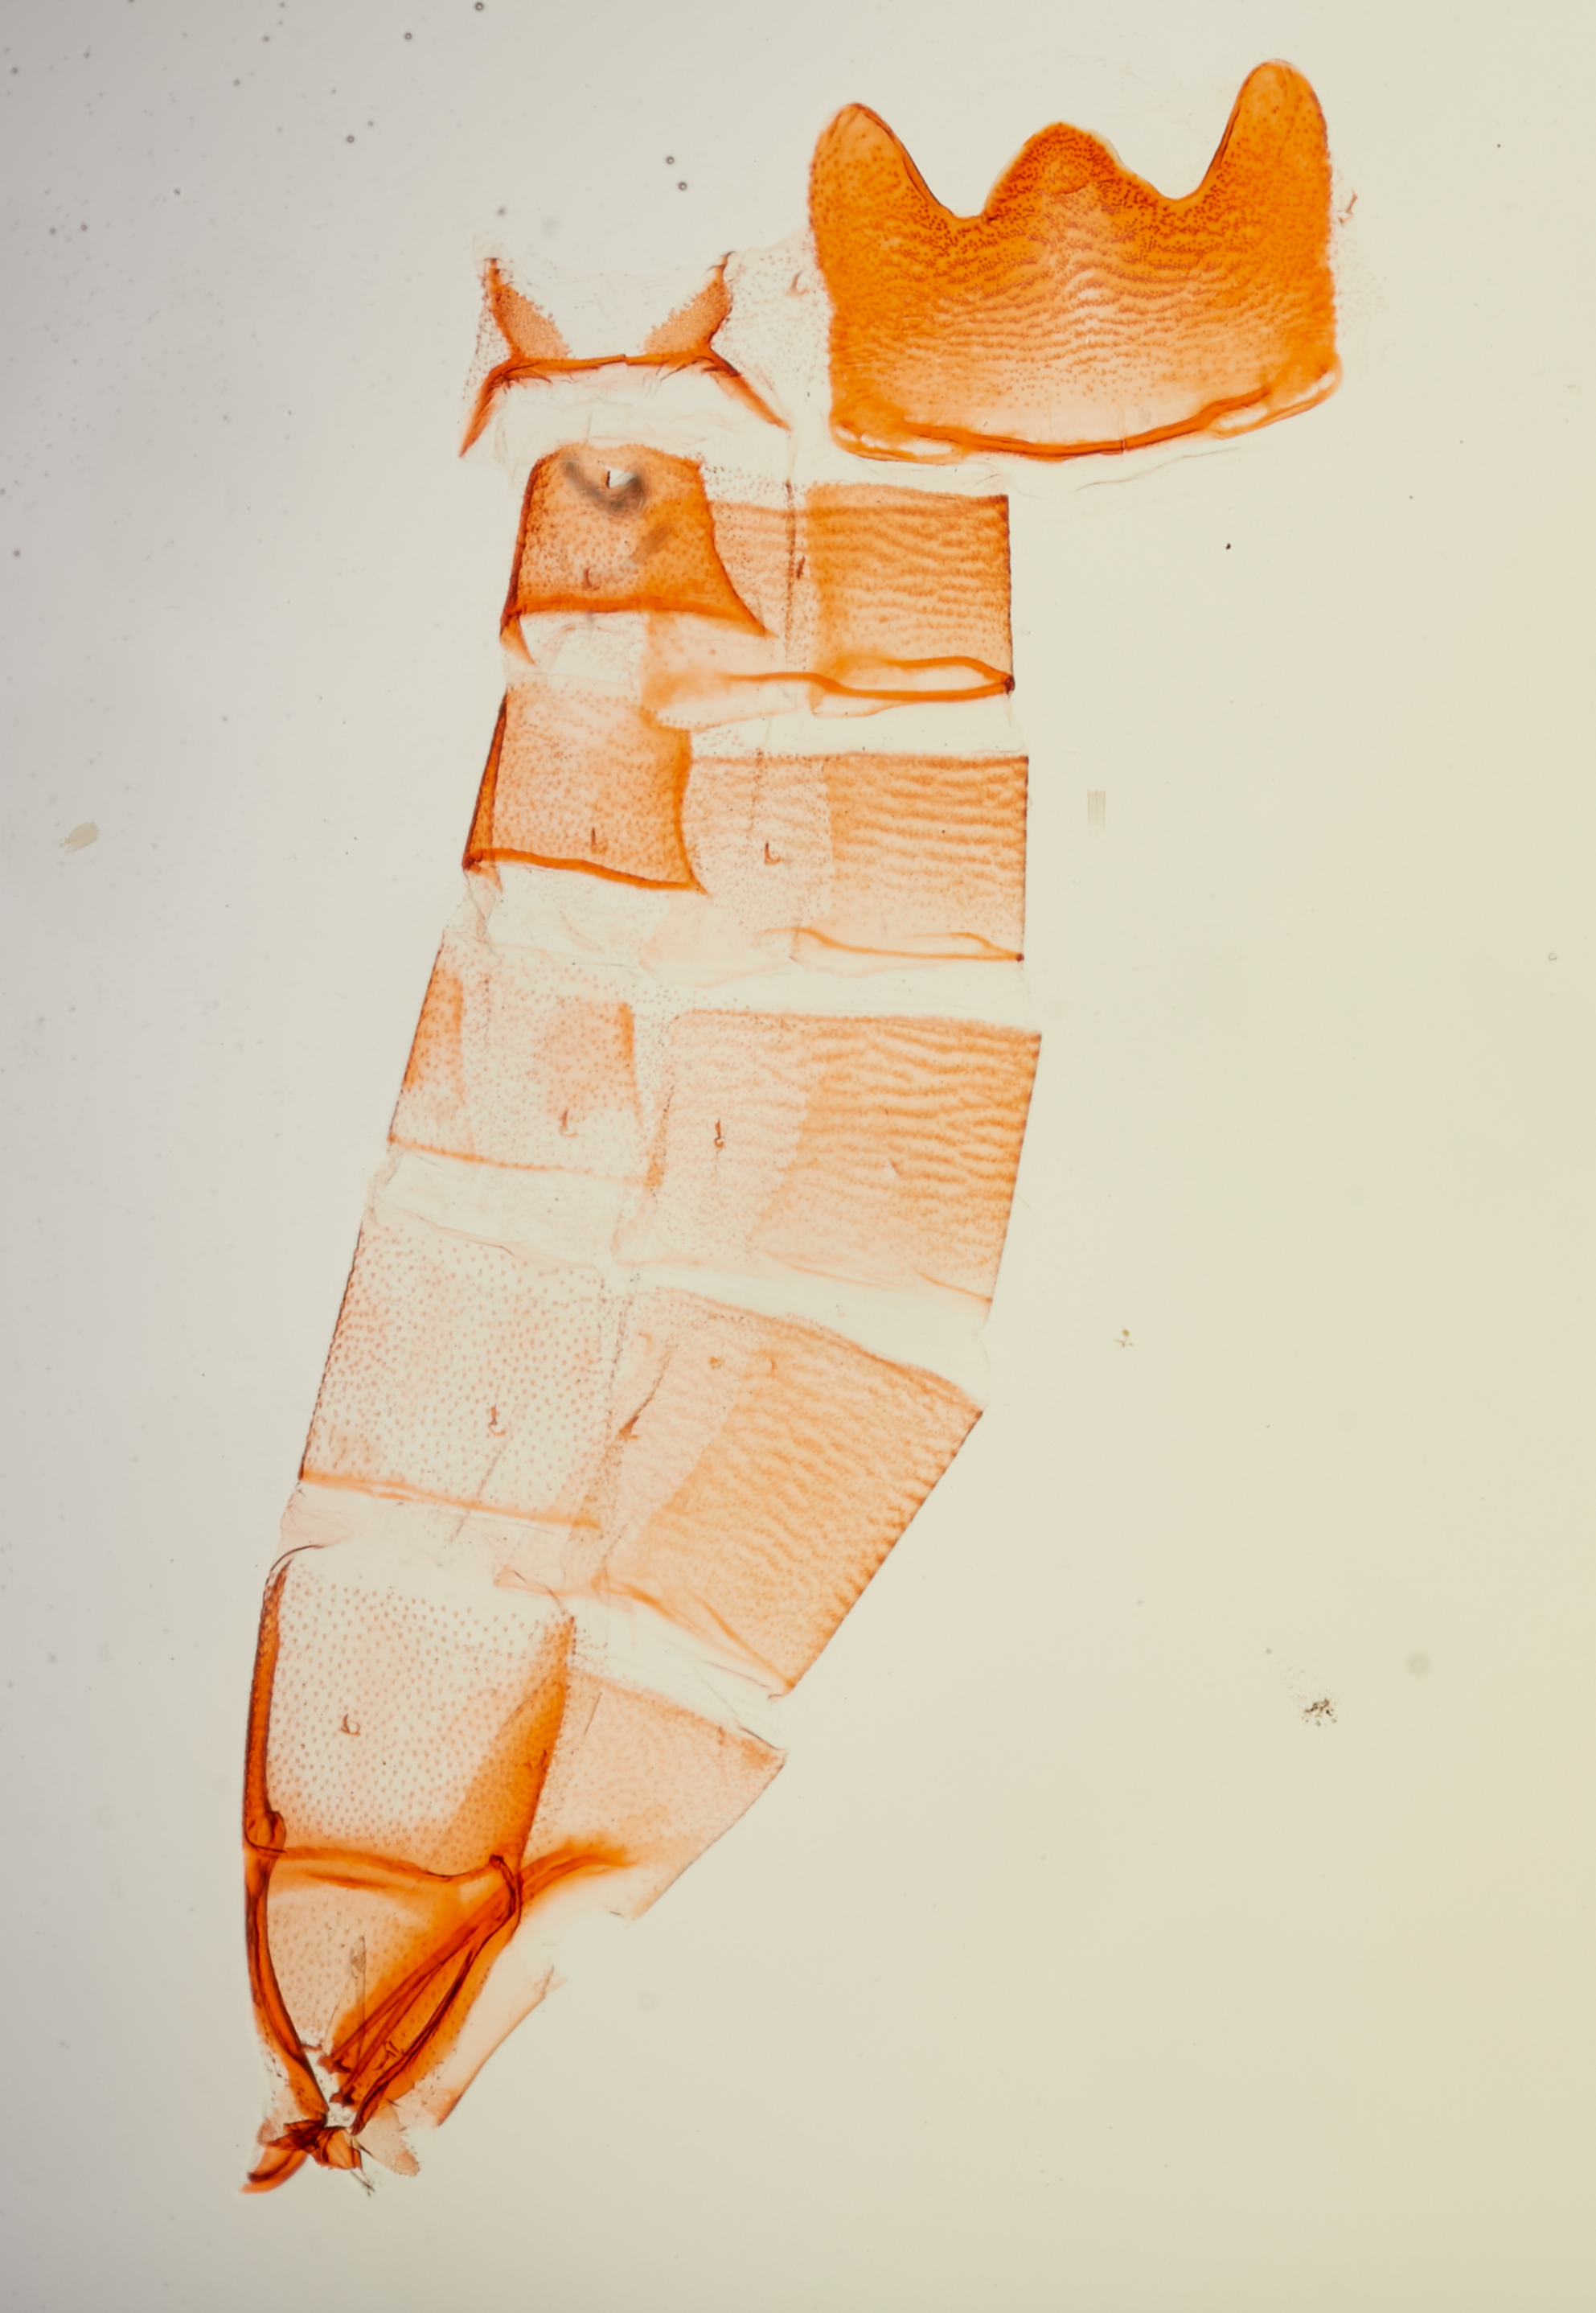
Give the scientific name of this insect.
Asymphorodes regina
